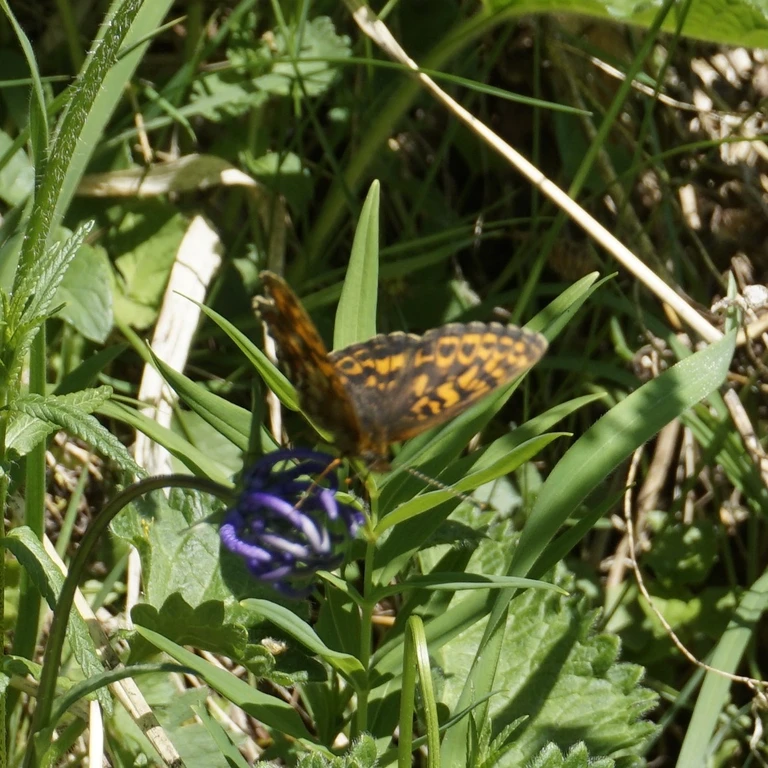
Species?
Boloria thore
